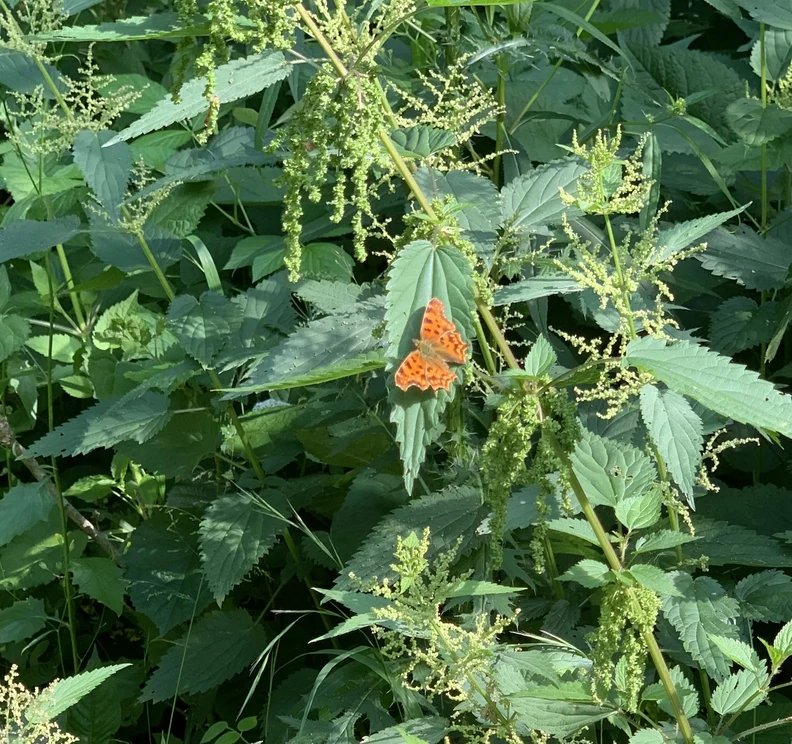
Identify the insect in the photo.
Polygonia c-album
